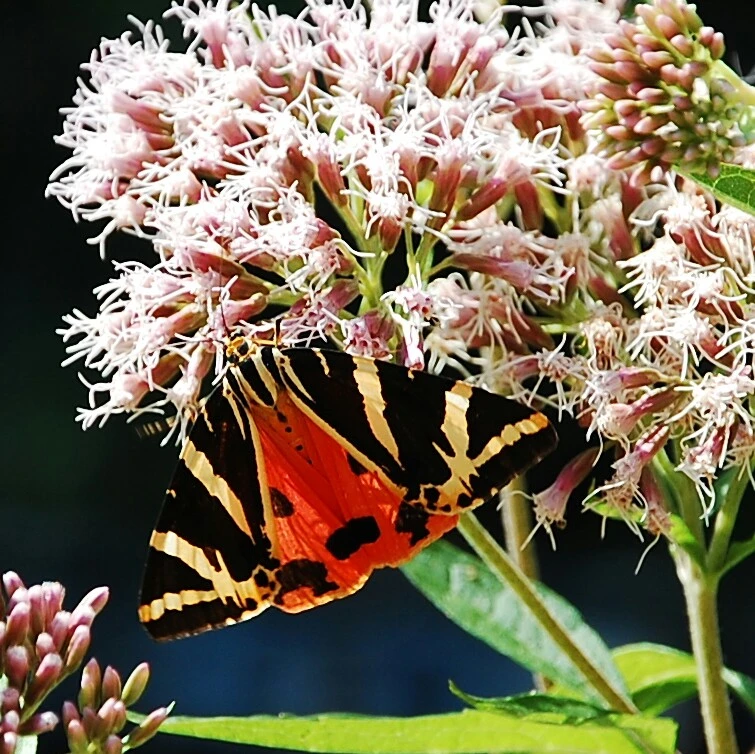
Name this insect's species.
Euplagia quadripunctaria
